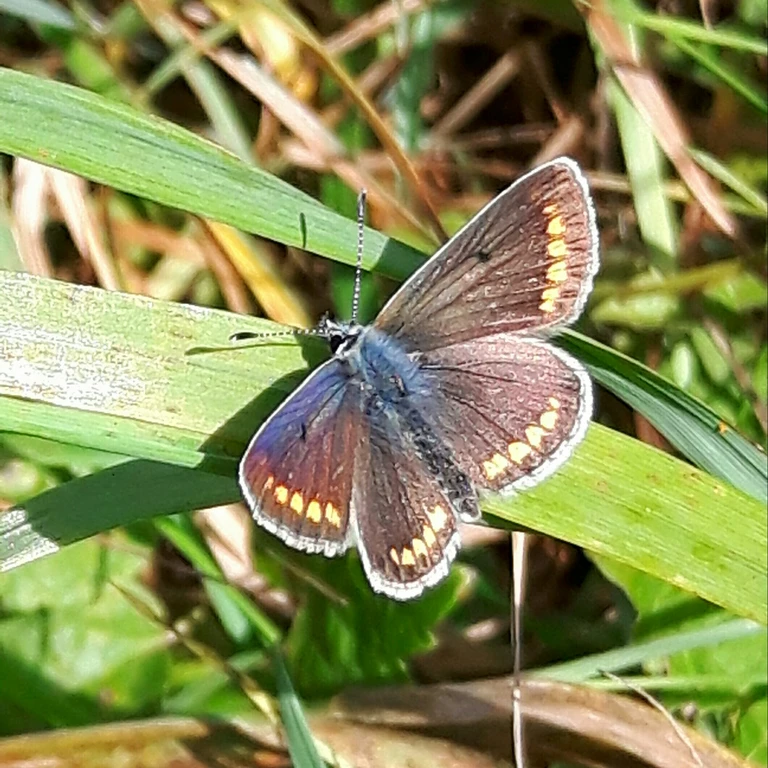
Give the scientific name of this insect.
Aricia agestis/artaxerxes
